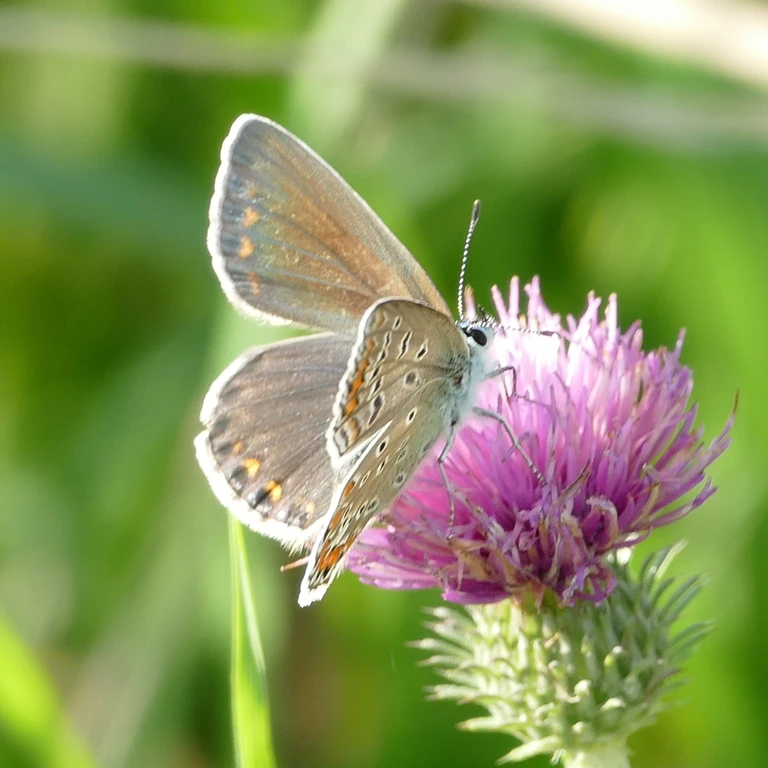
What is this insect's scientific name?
Polyommatus icarus
